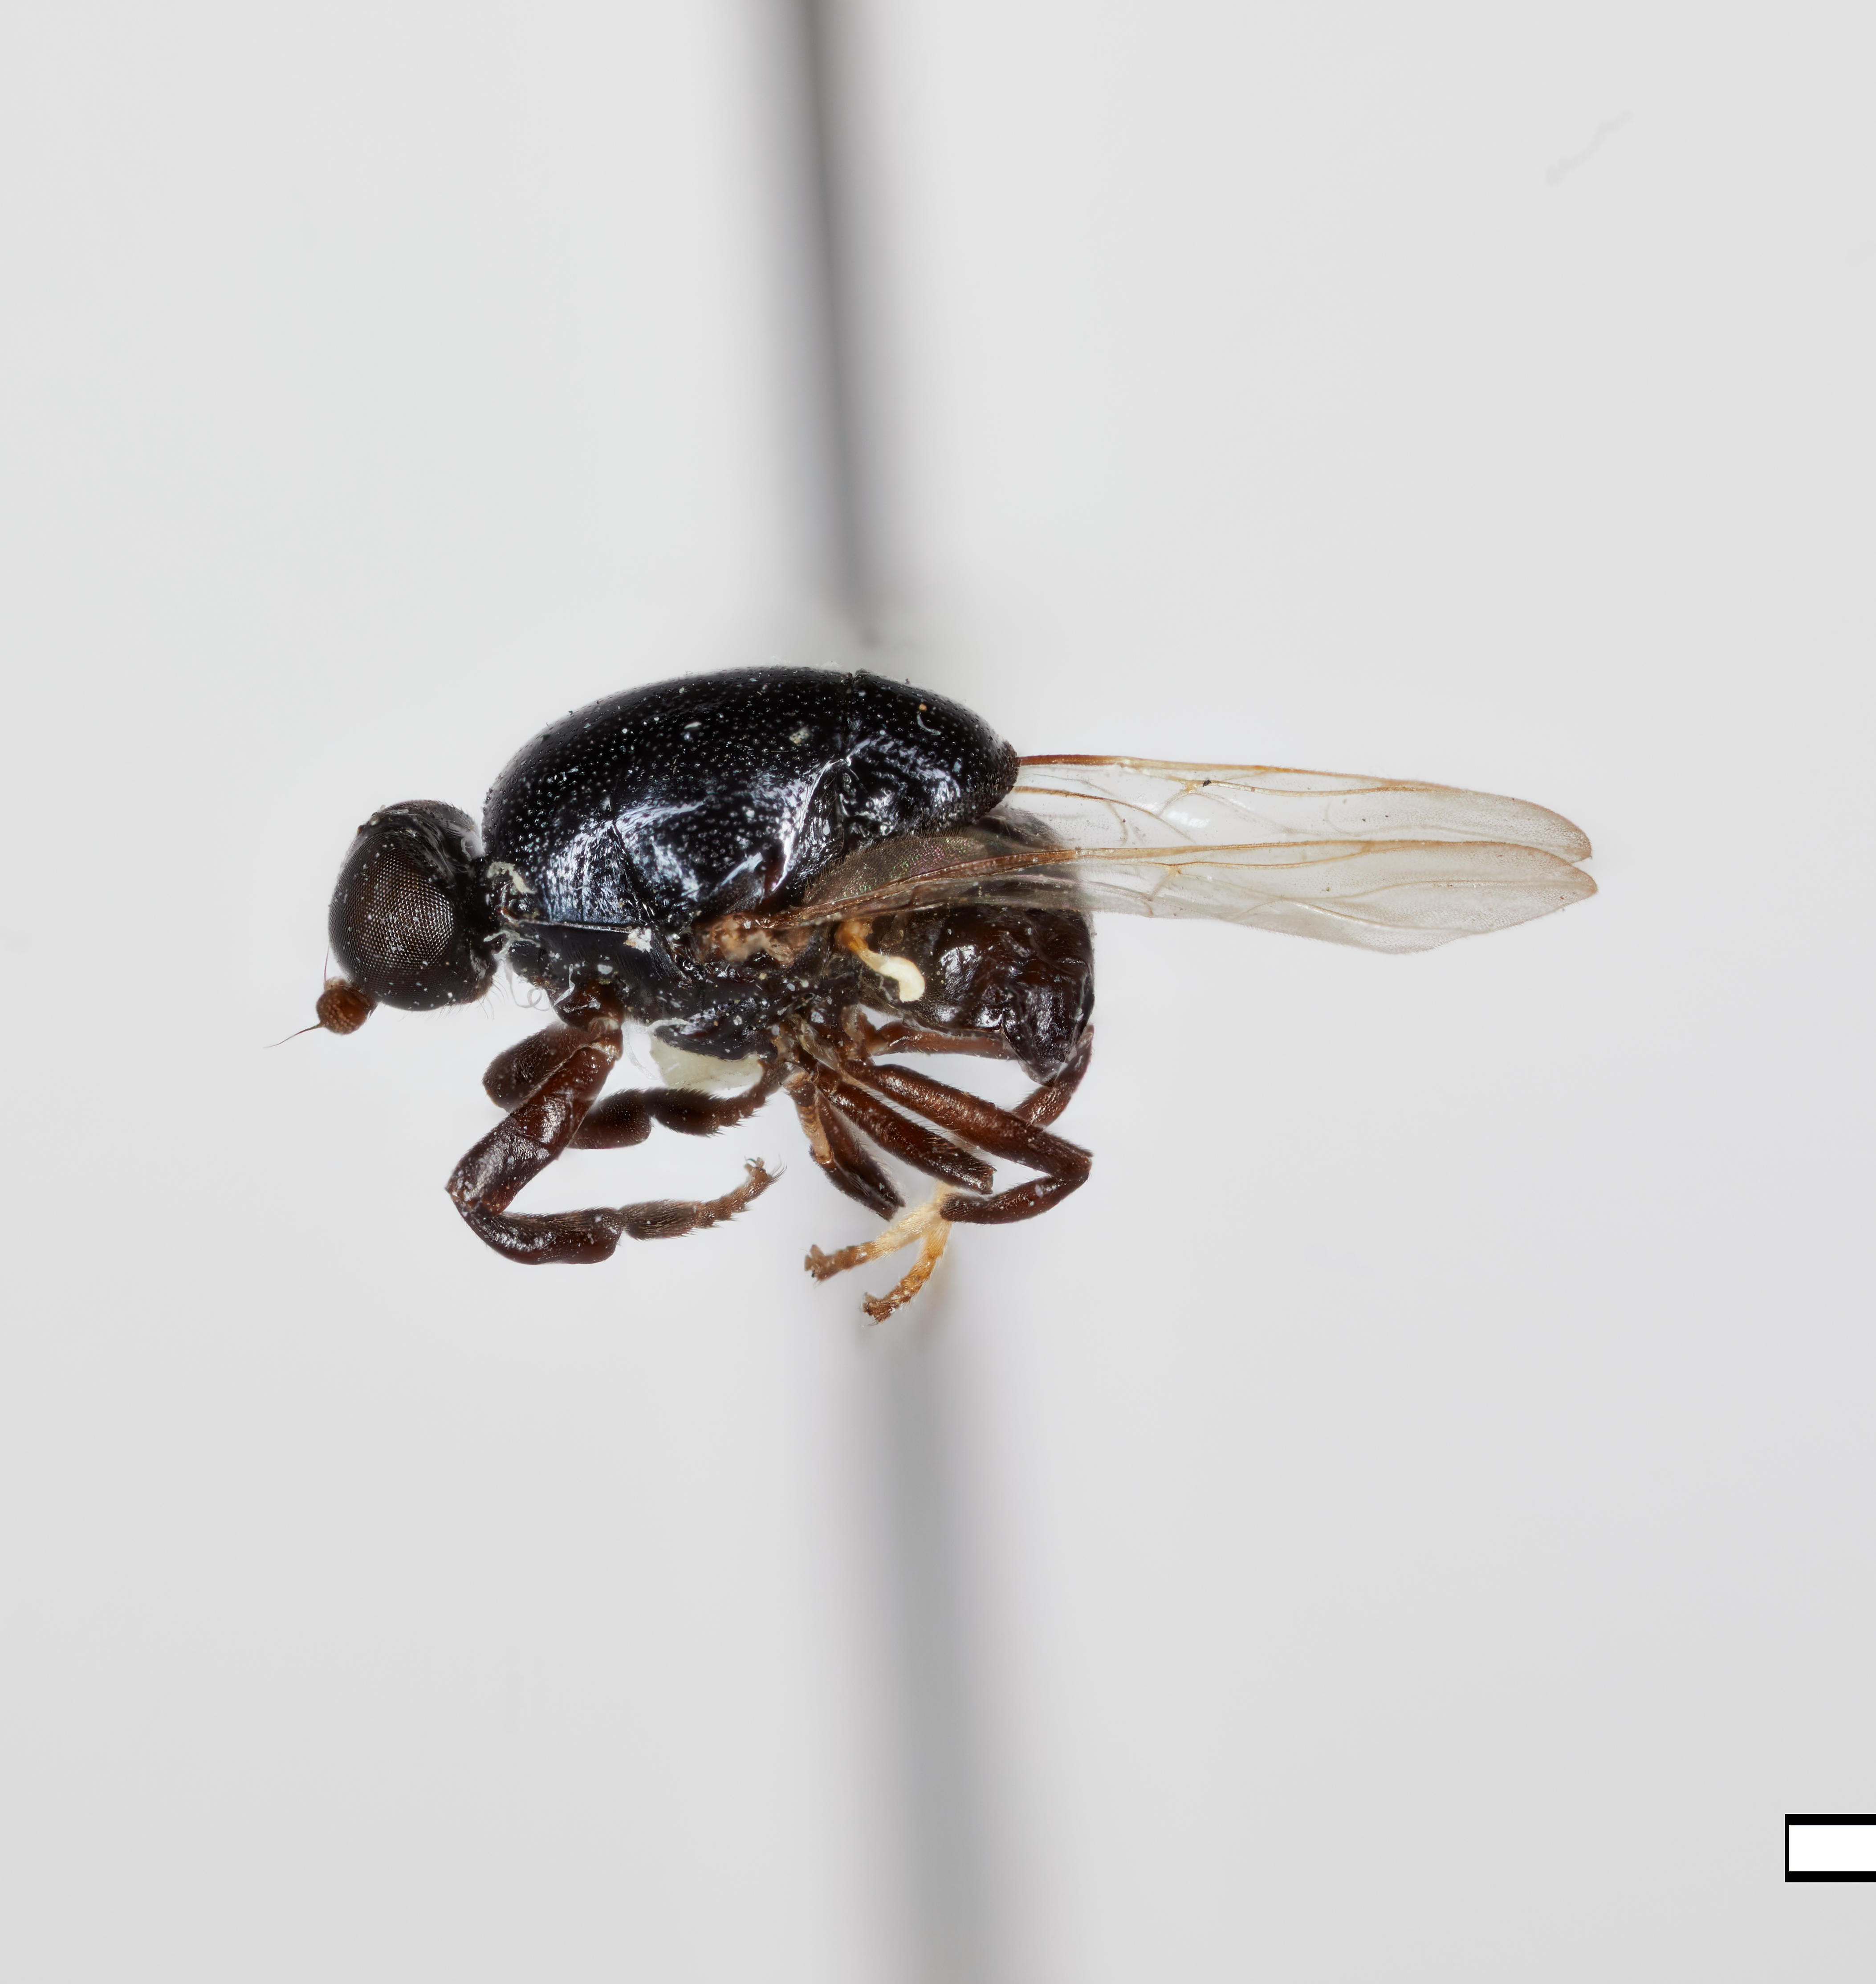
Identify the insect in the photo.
Pegadomyia nuda
